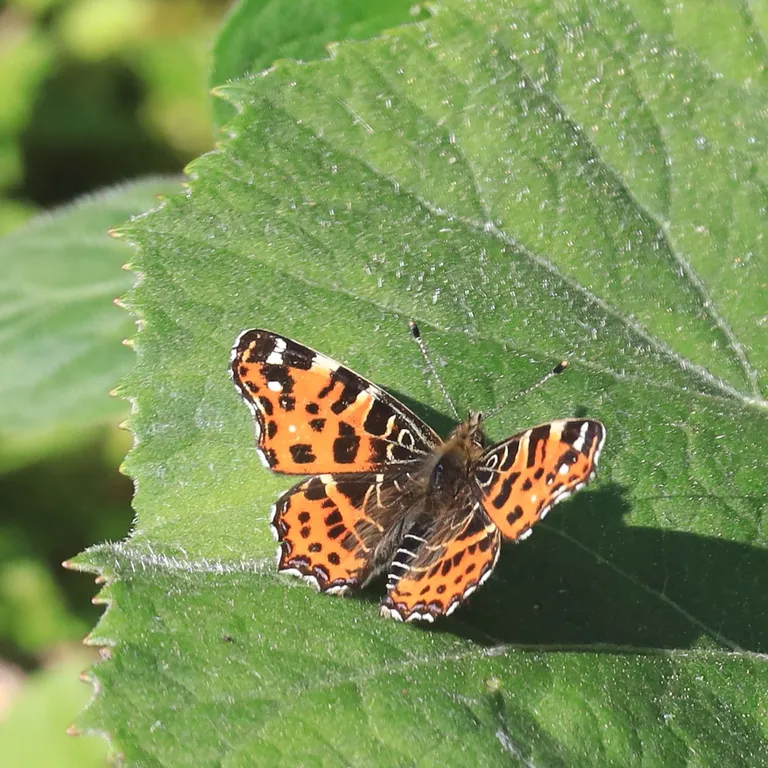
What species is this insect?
Araschnia levana
